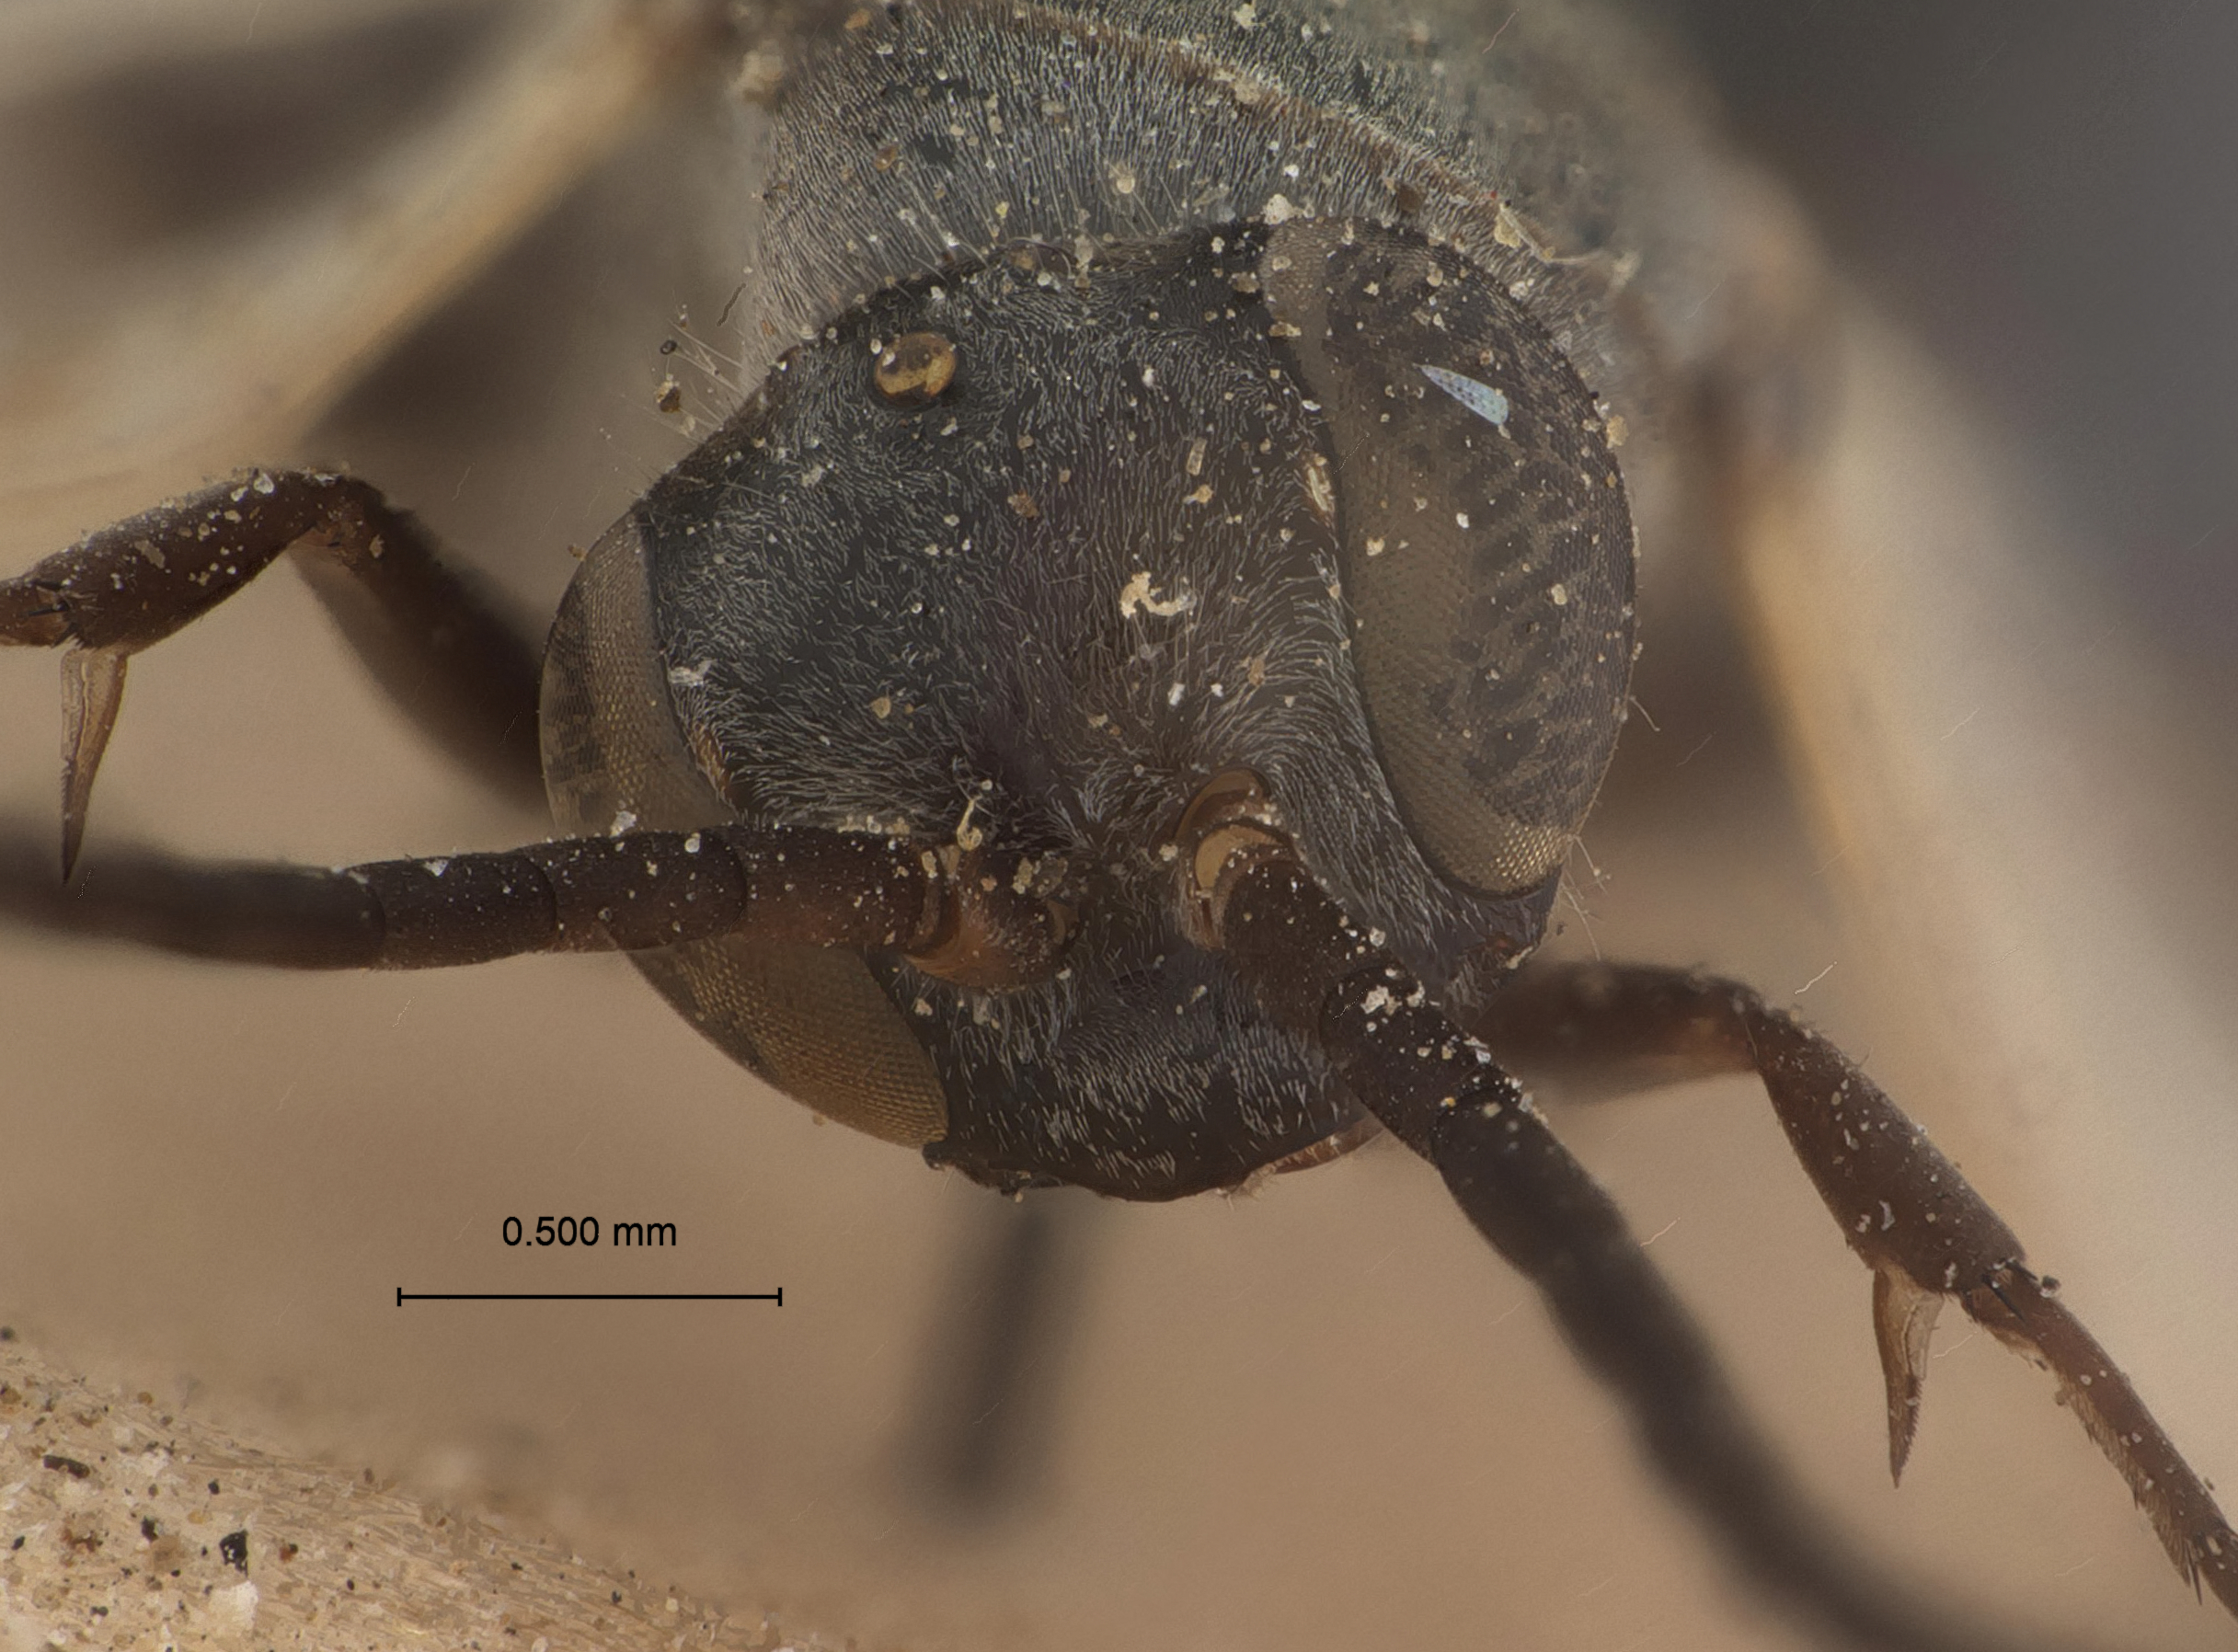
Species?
Pompilus aegyptorum
